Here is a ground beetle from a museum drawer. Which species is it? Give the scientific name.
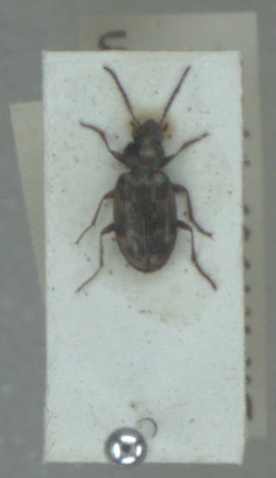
Bembidion varium
